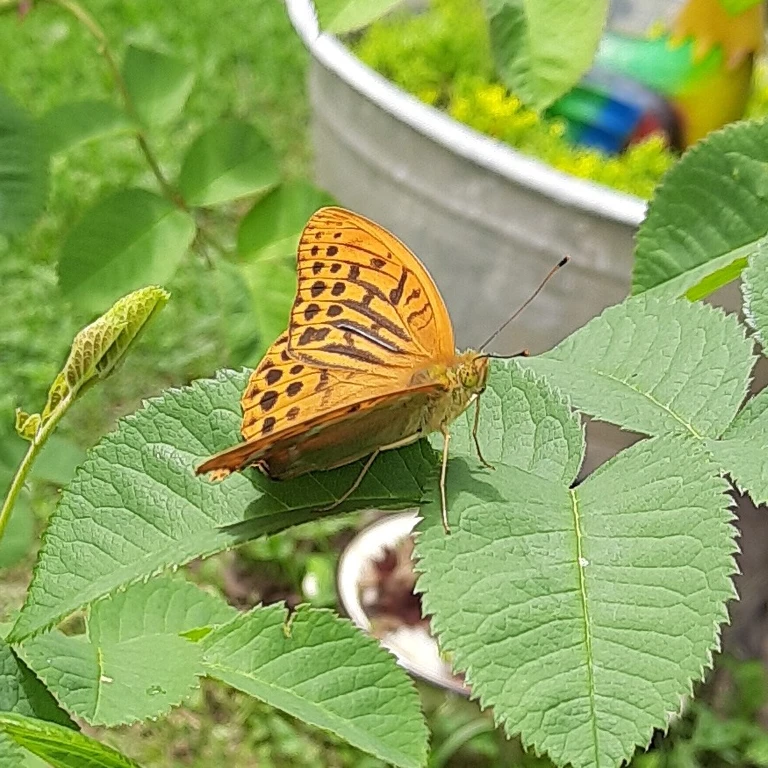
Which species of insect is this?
Argynnis paphia
